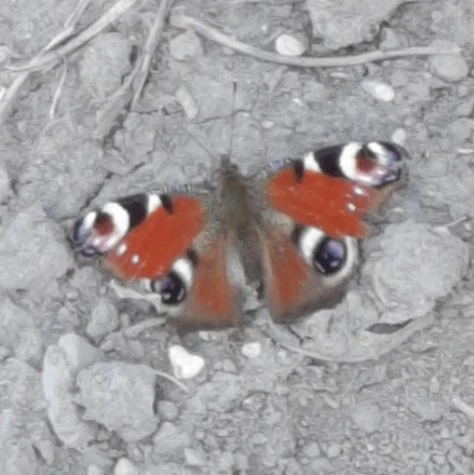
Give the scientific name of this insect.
Aglais io
